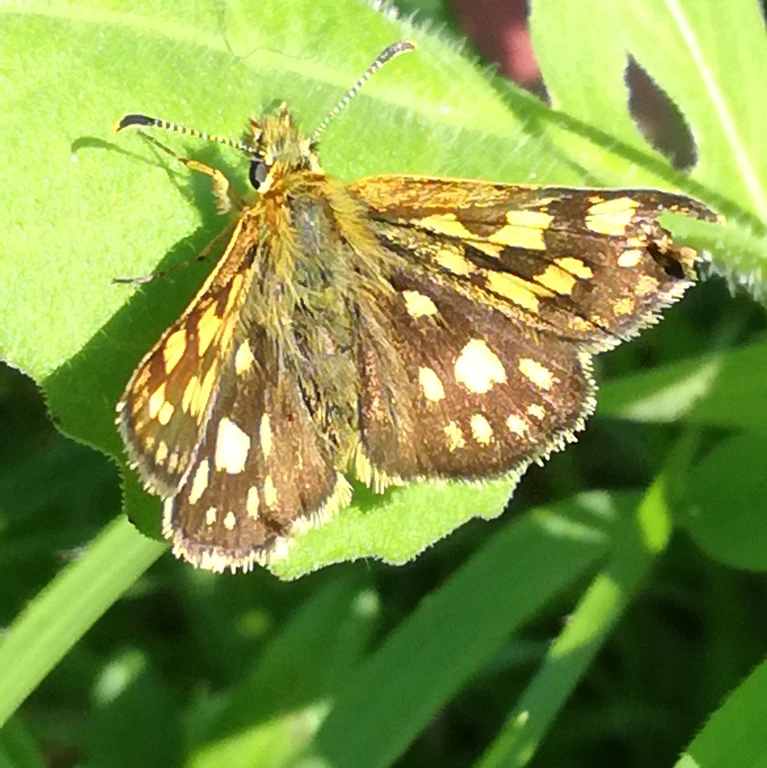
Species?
Carterocephalus palaemon
